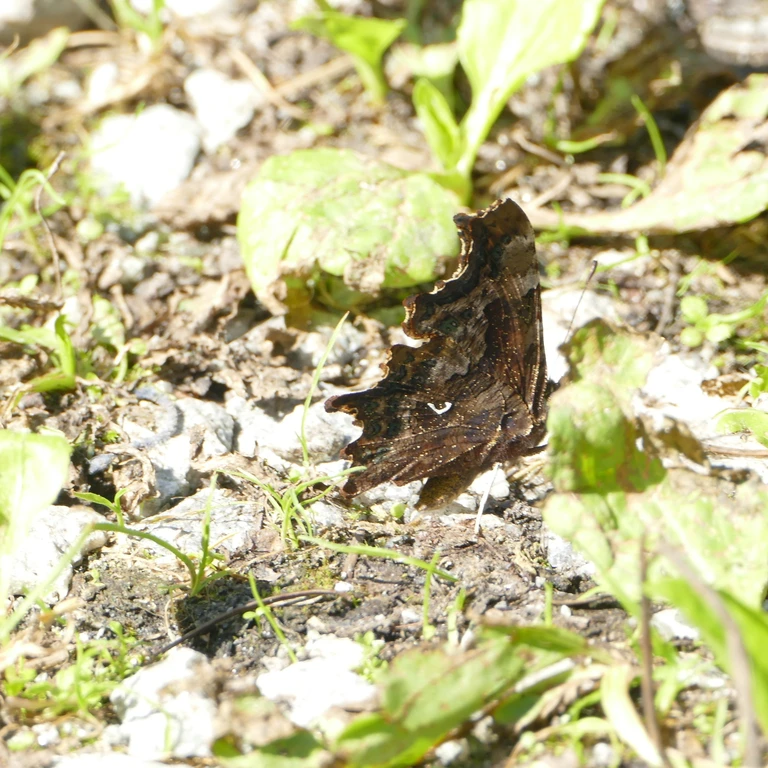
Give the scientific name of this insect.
Polygonia c-album
